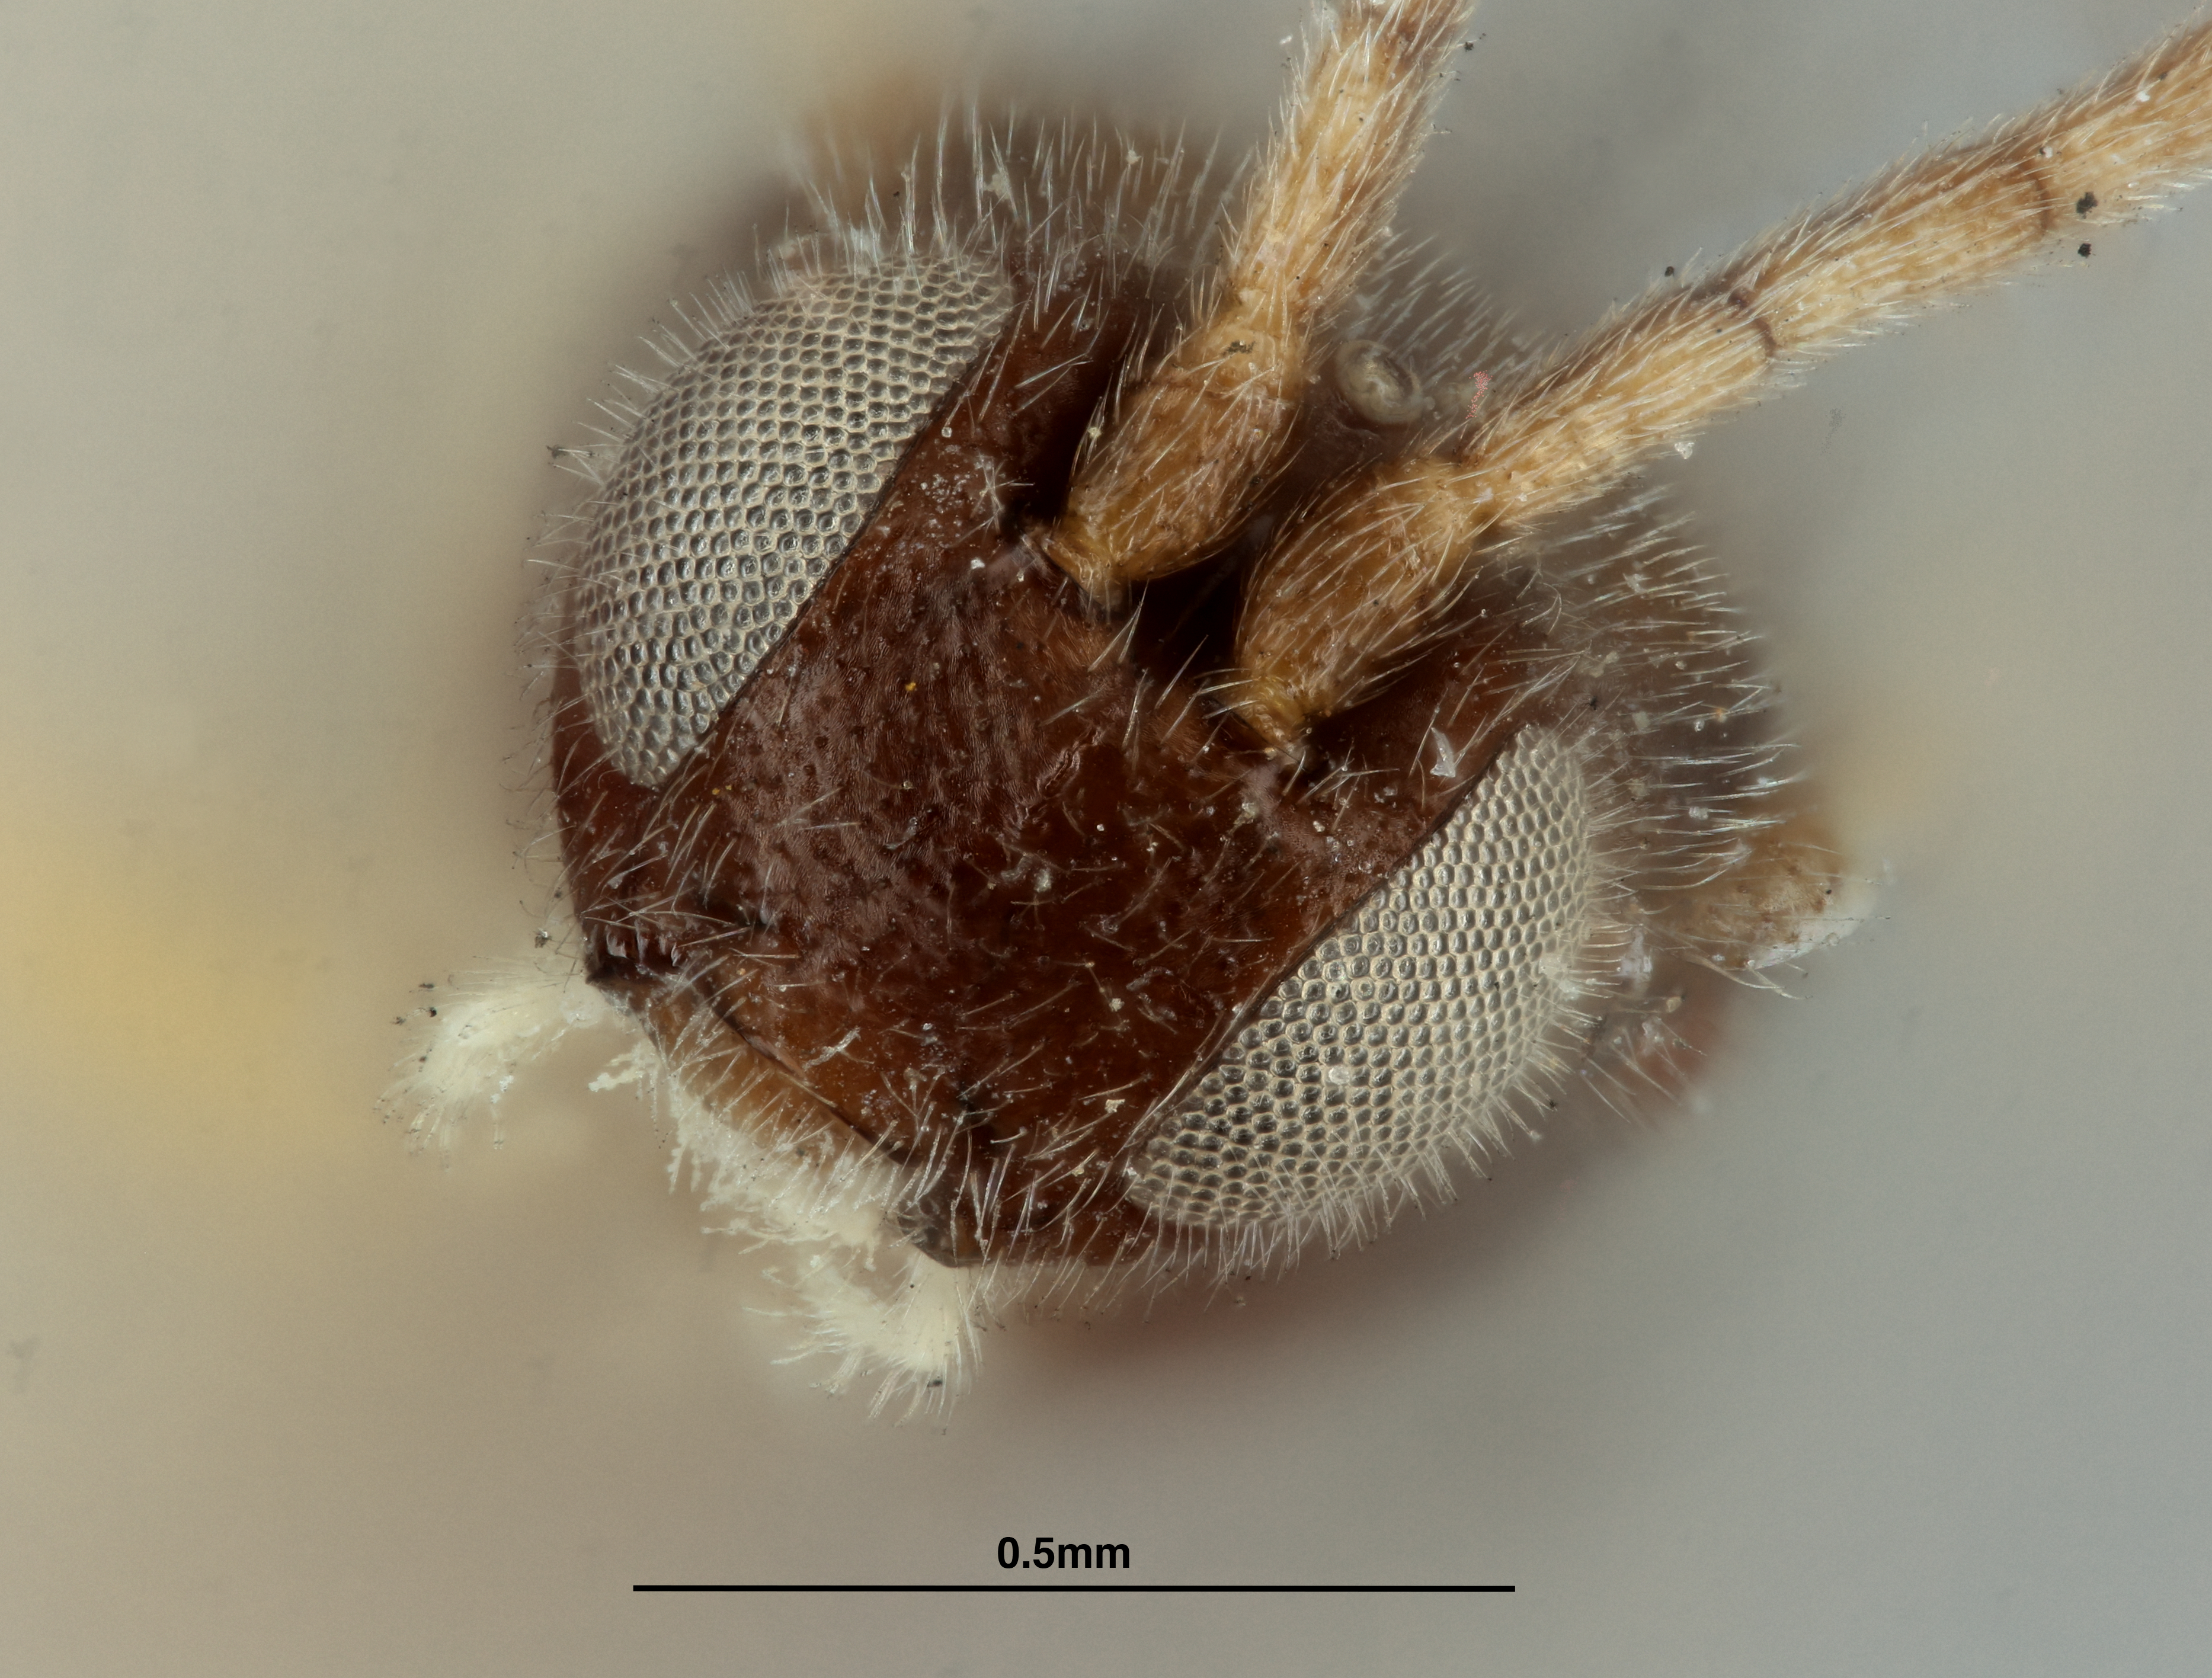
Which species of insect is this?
Apanteles philippinensis
